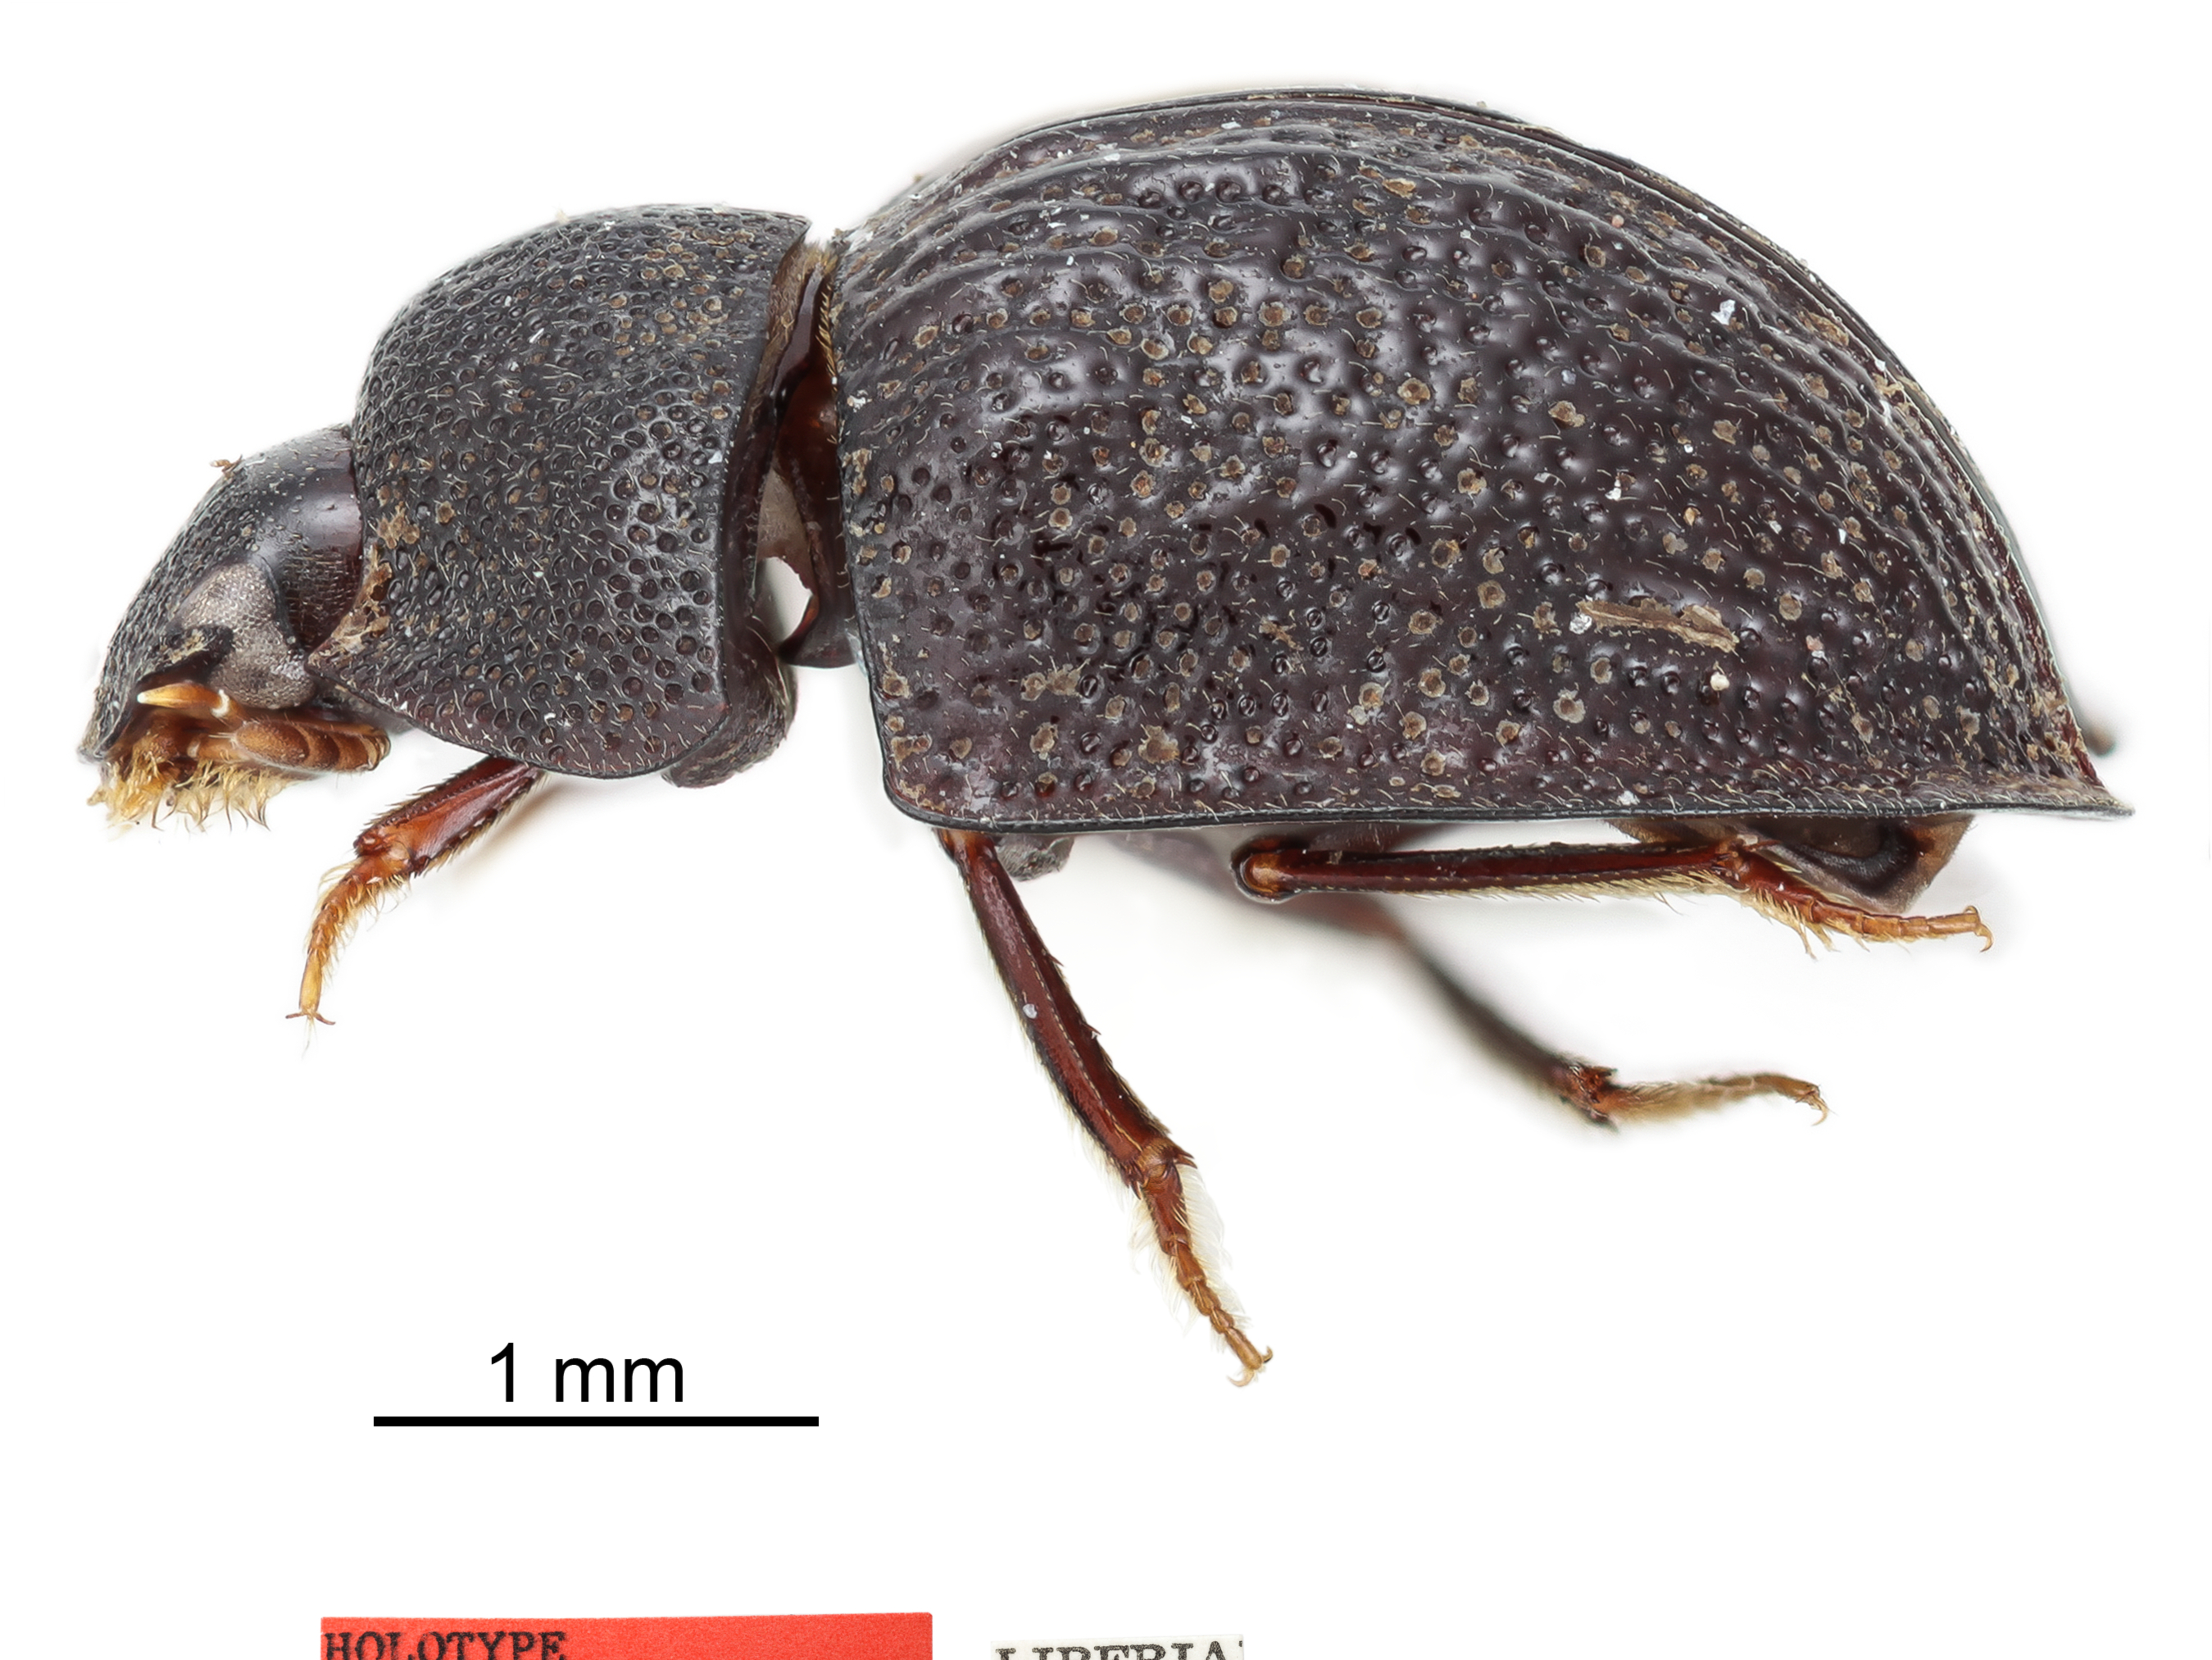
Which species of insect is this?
Kruia chrysopelma
